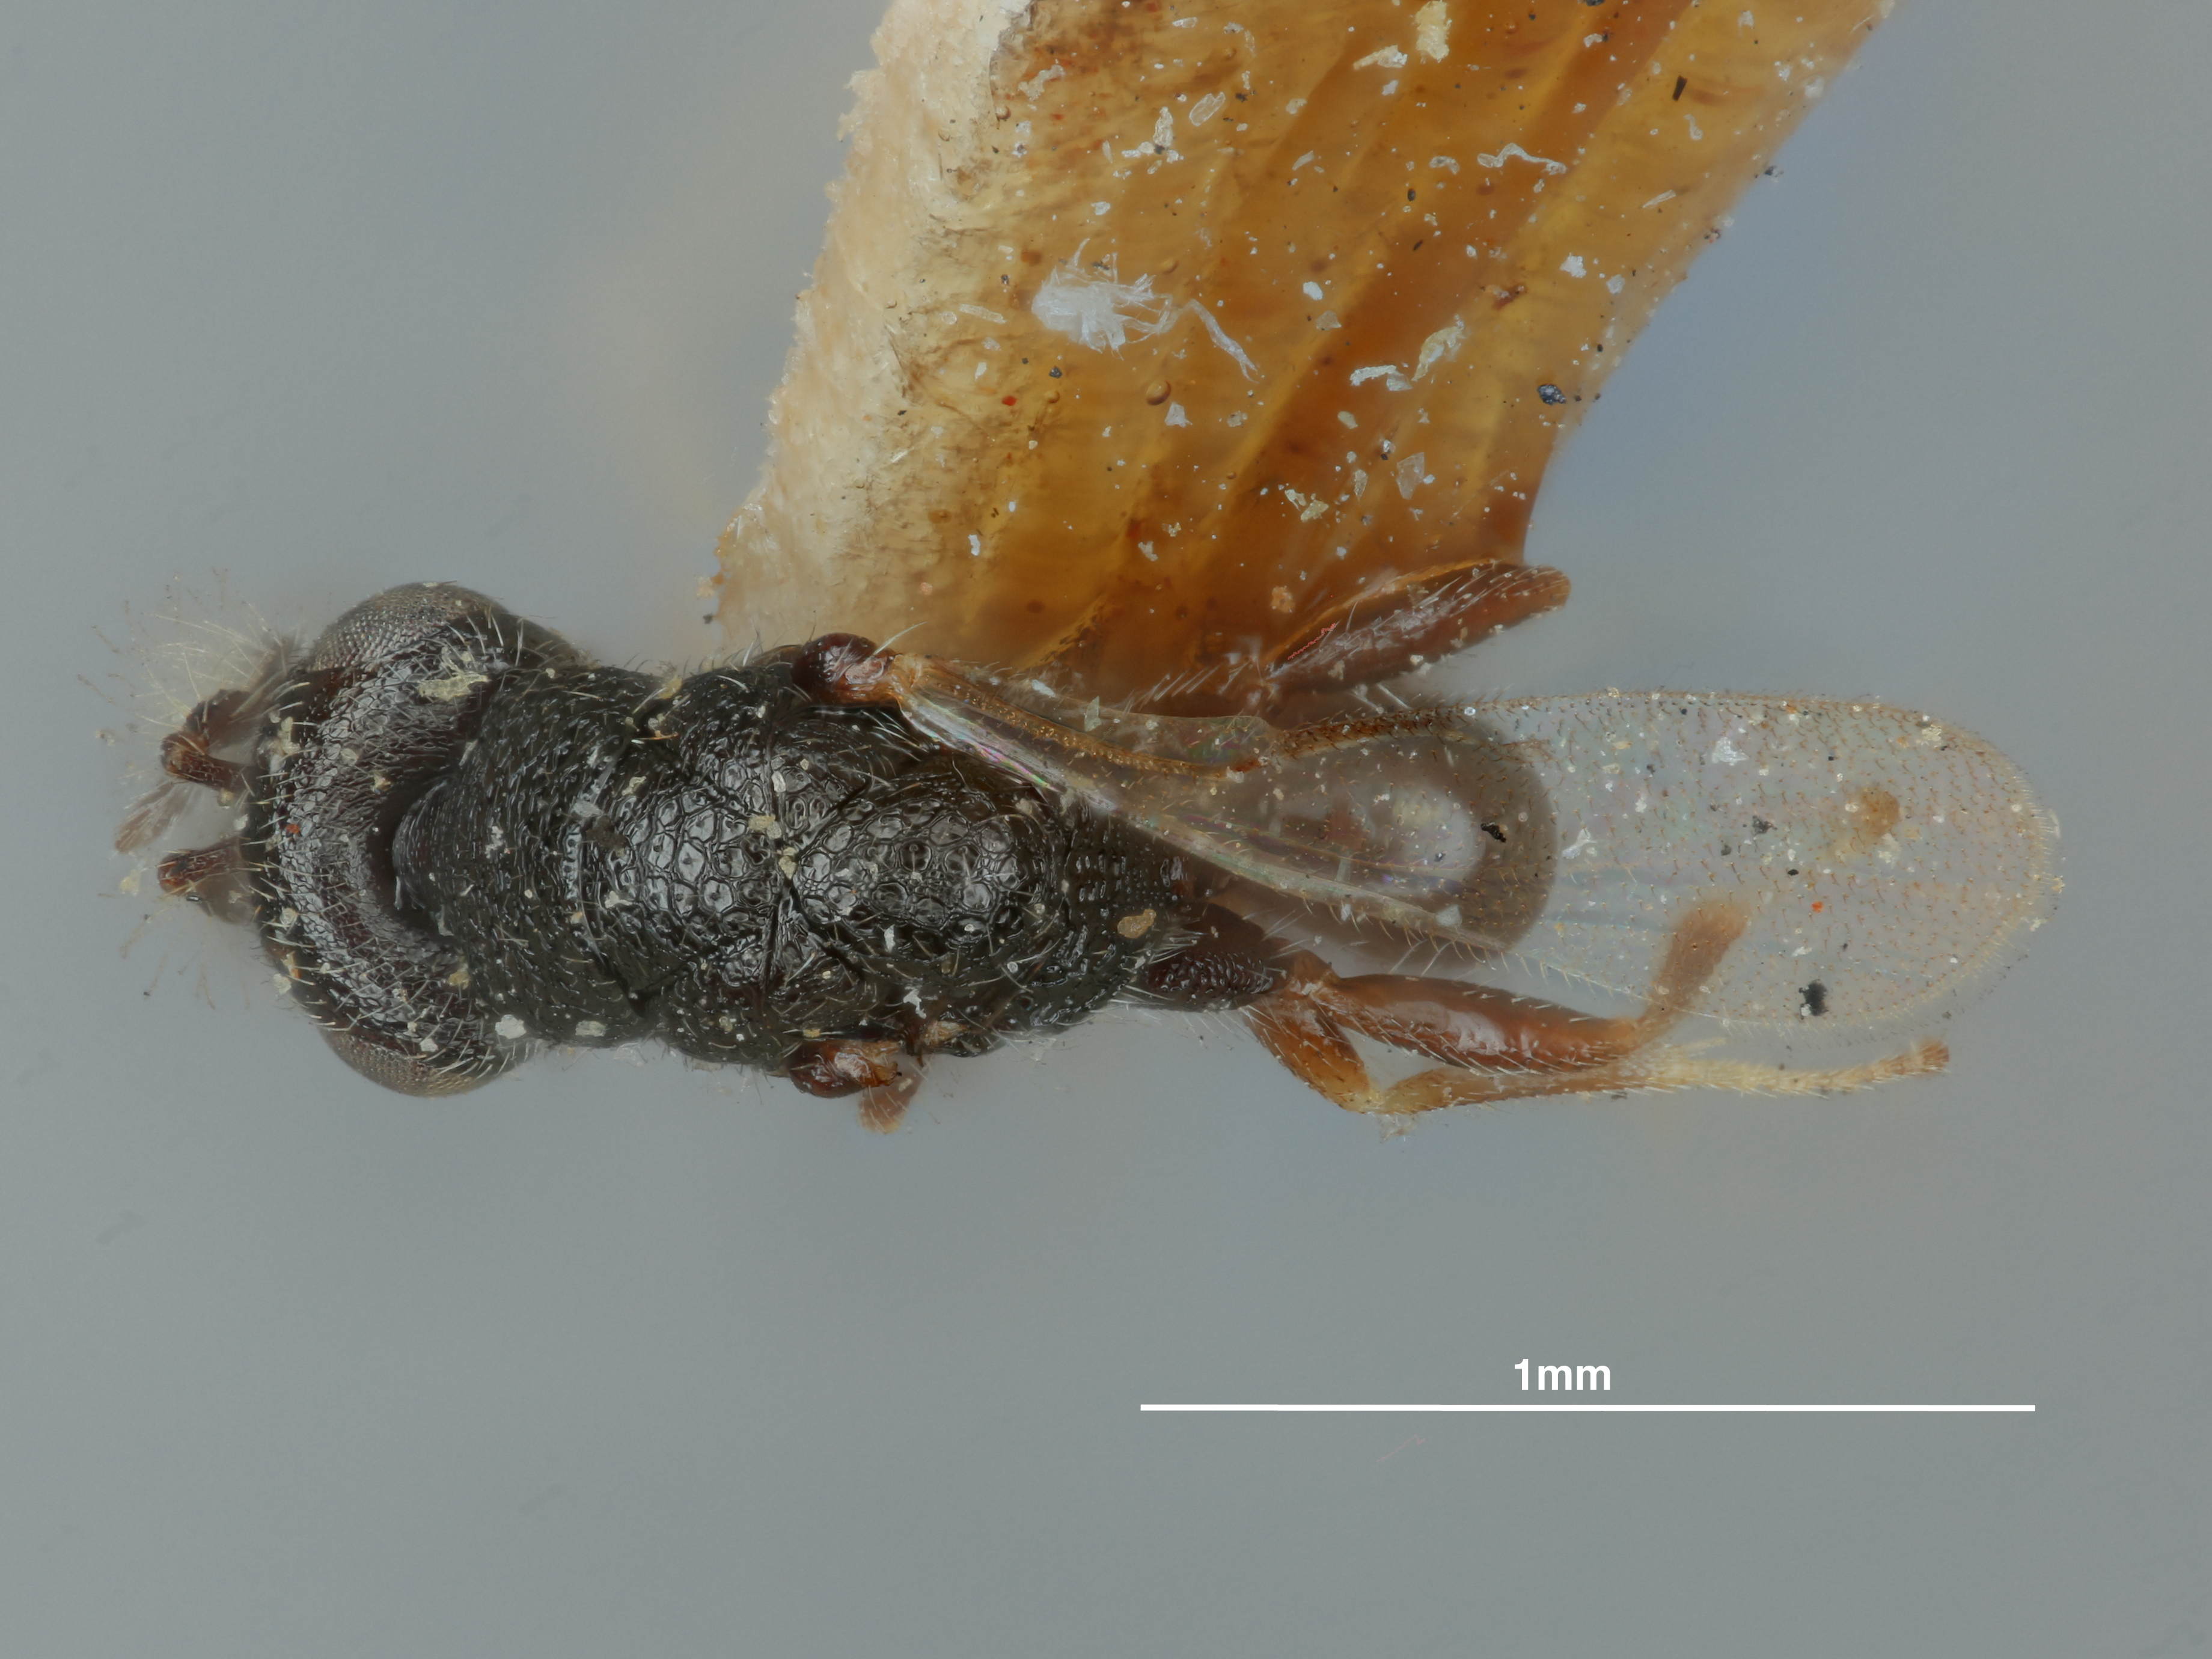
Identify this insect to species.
Eurytoma tomici
